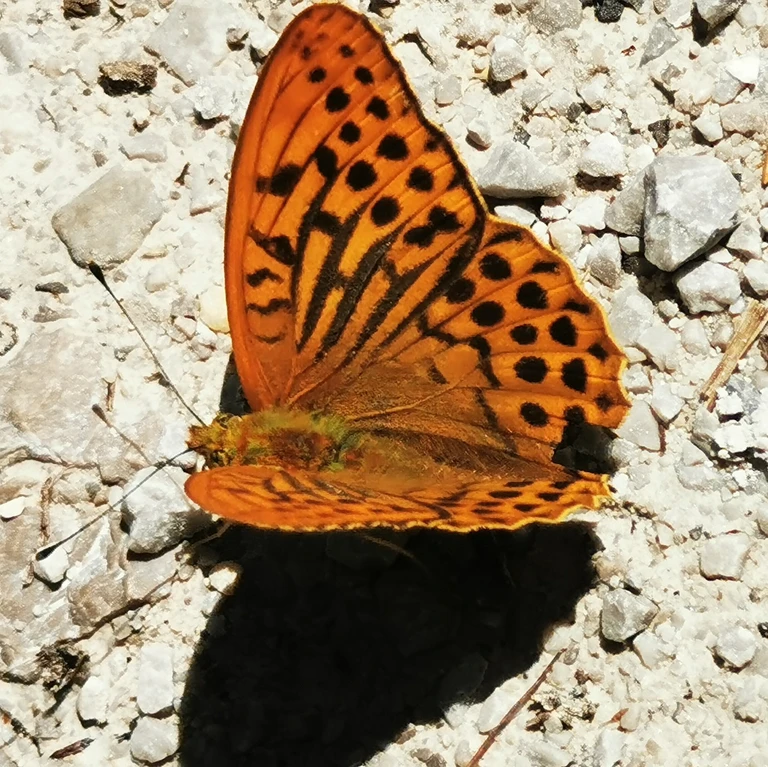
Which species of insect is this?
Argynnis paphia
